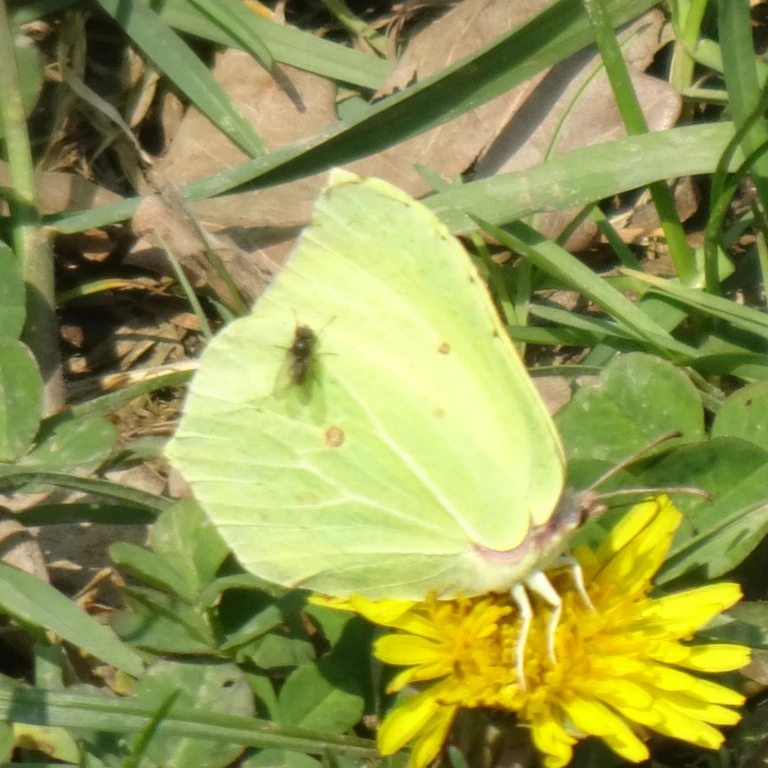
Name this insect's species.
Gonepteryx rhamni
